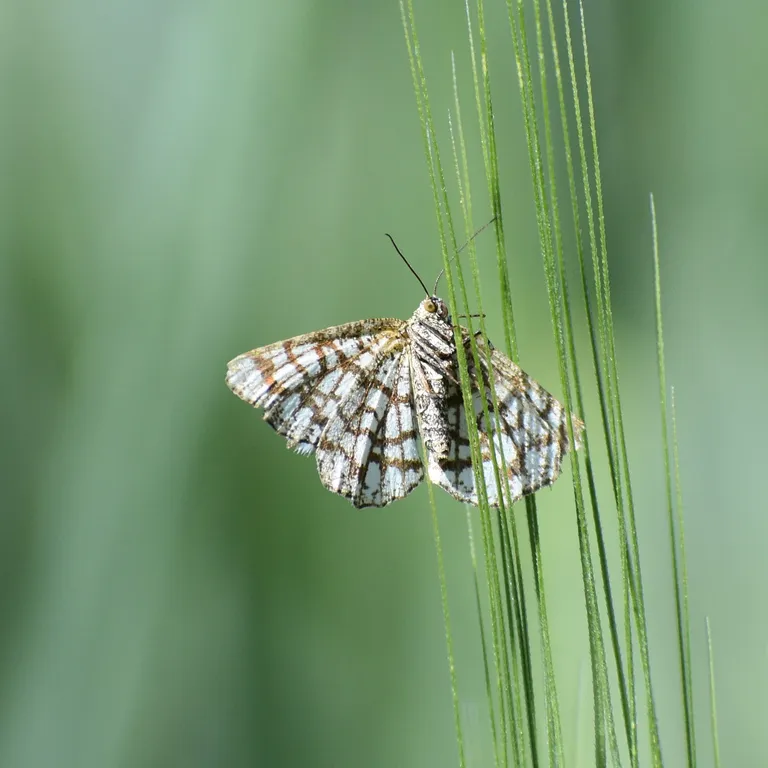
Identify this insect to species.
Chiasmia clathrata
